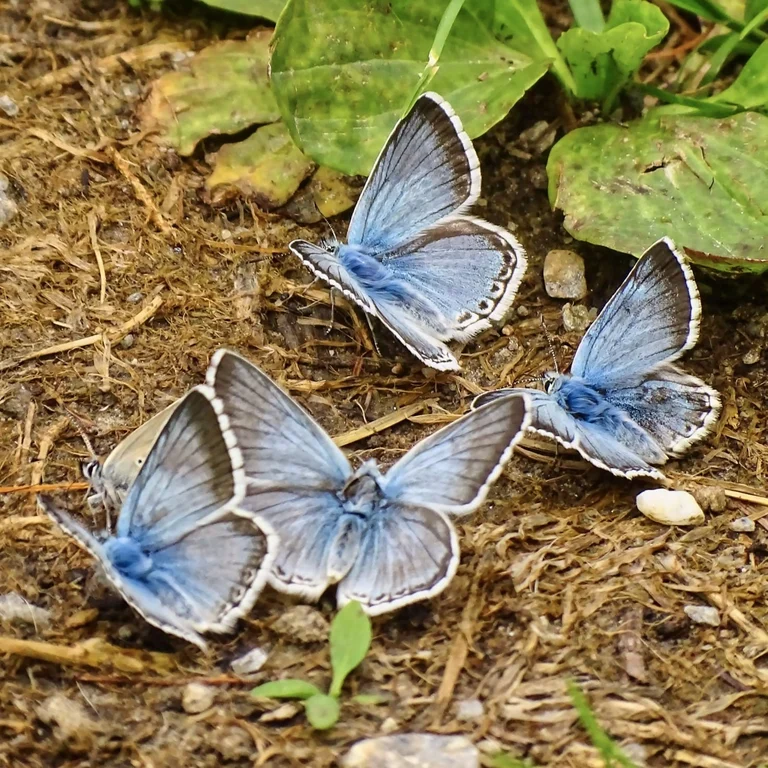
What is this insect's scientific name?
Lysandra coridon
